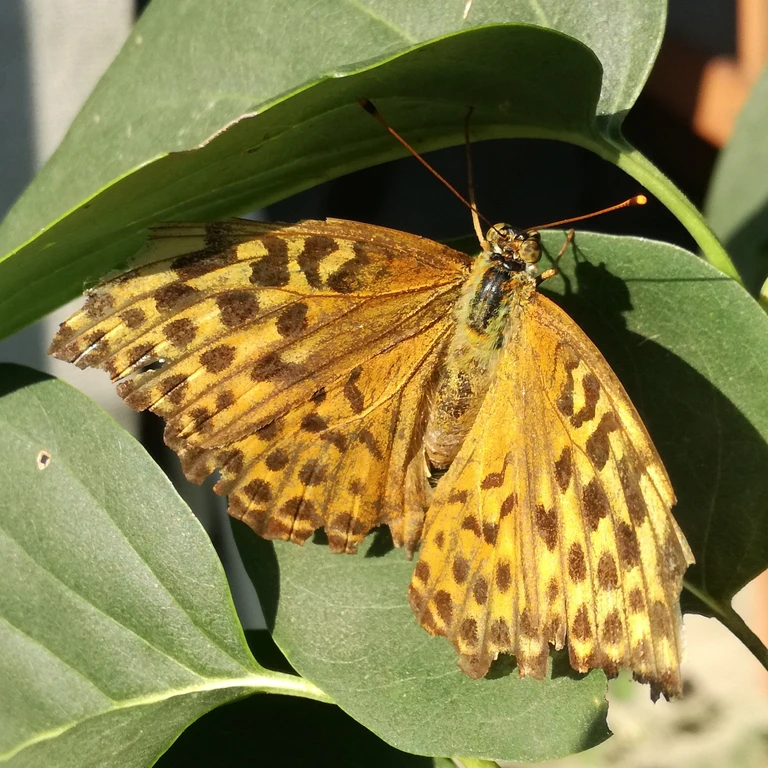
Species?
Argynnis paphia
